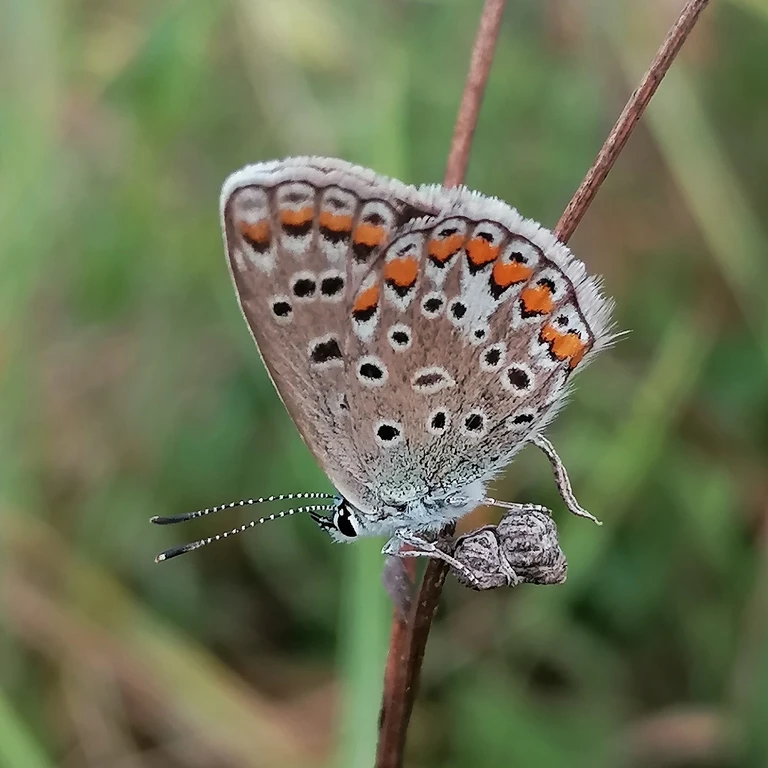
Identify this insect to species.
Polyommatus icarus
